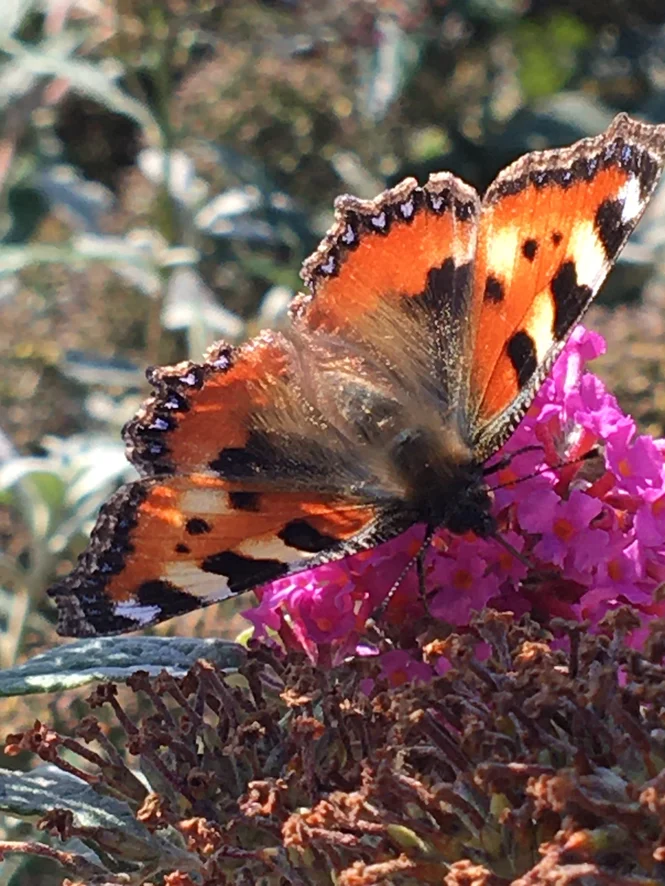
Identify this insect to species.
Aglais urticae
